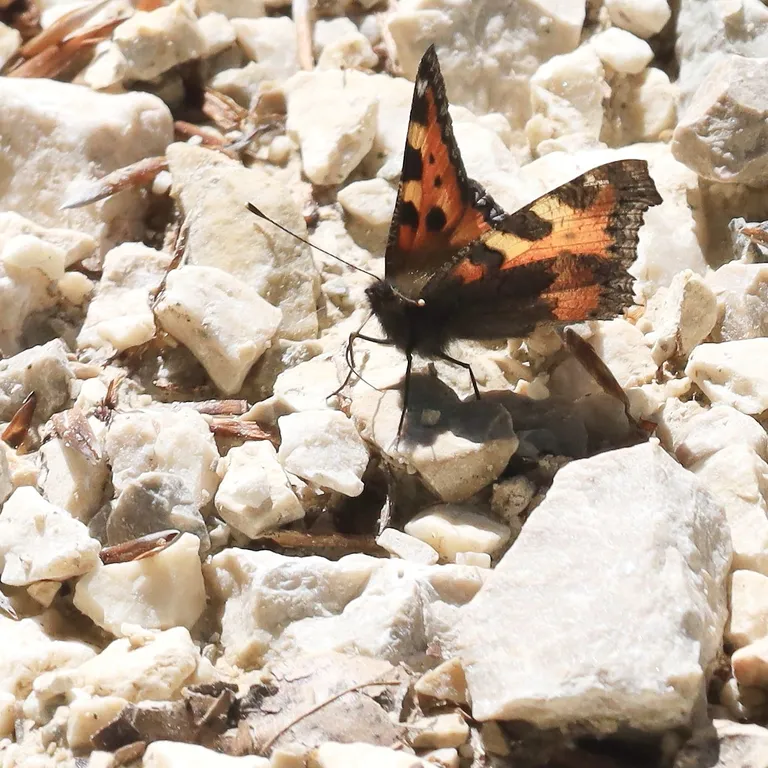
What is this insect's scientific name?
Aglais urticae
